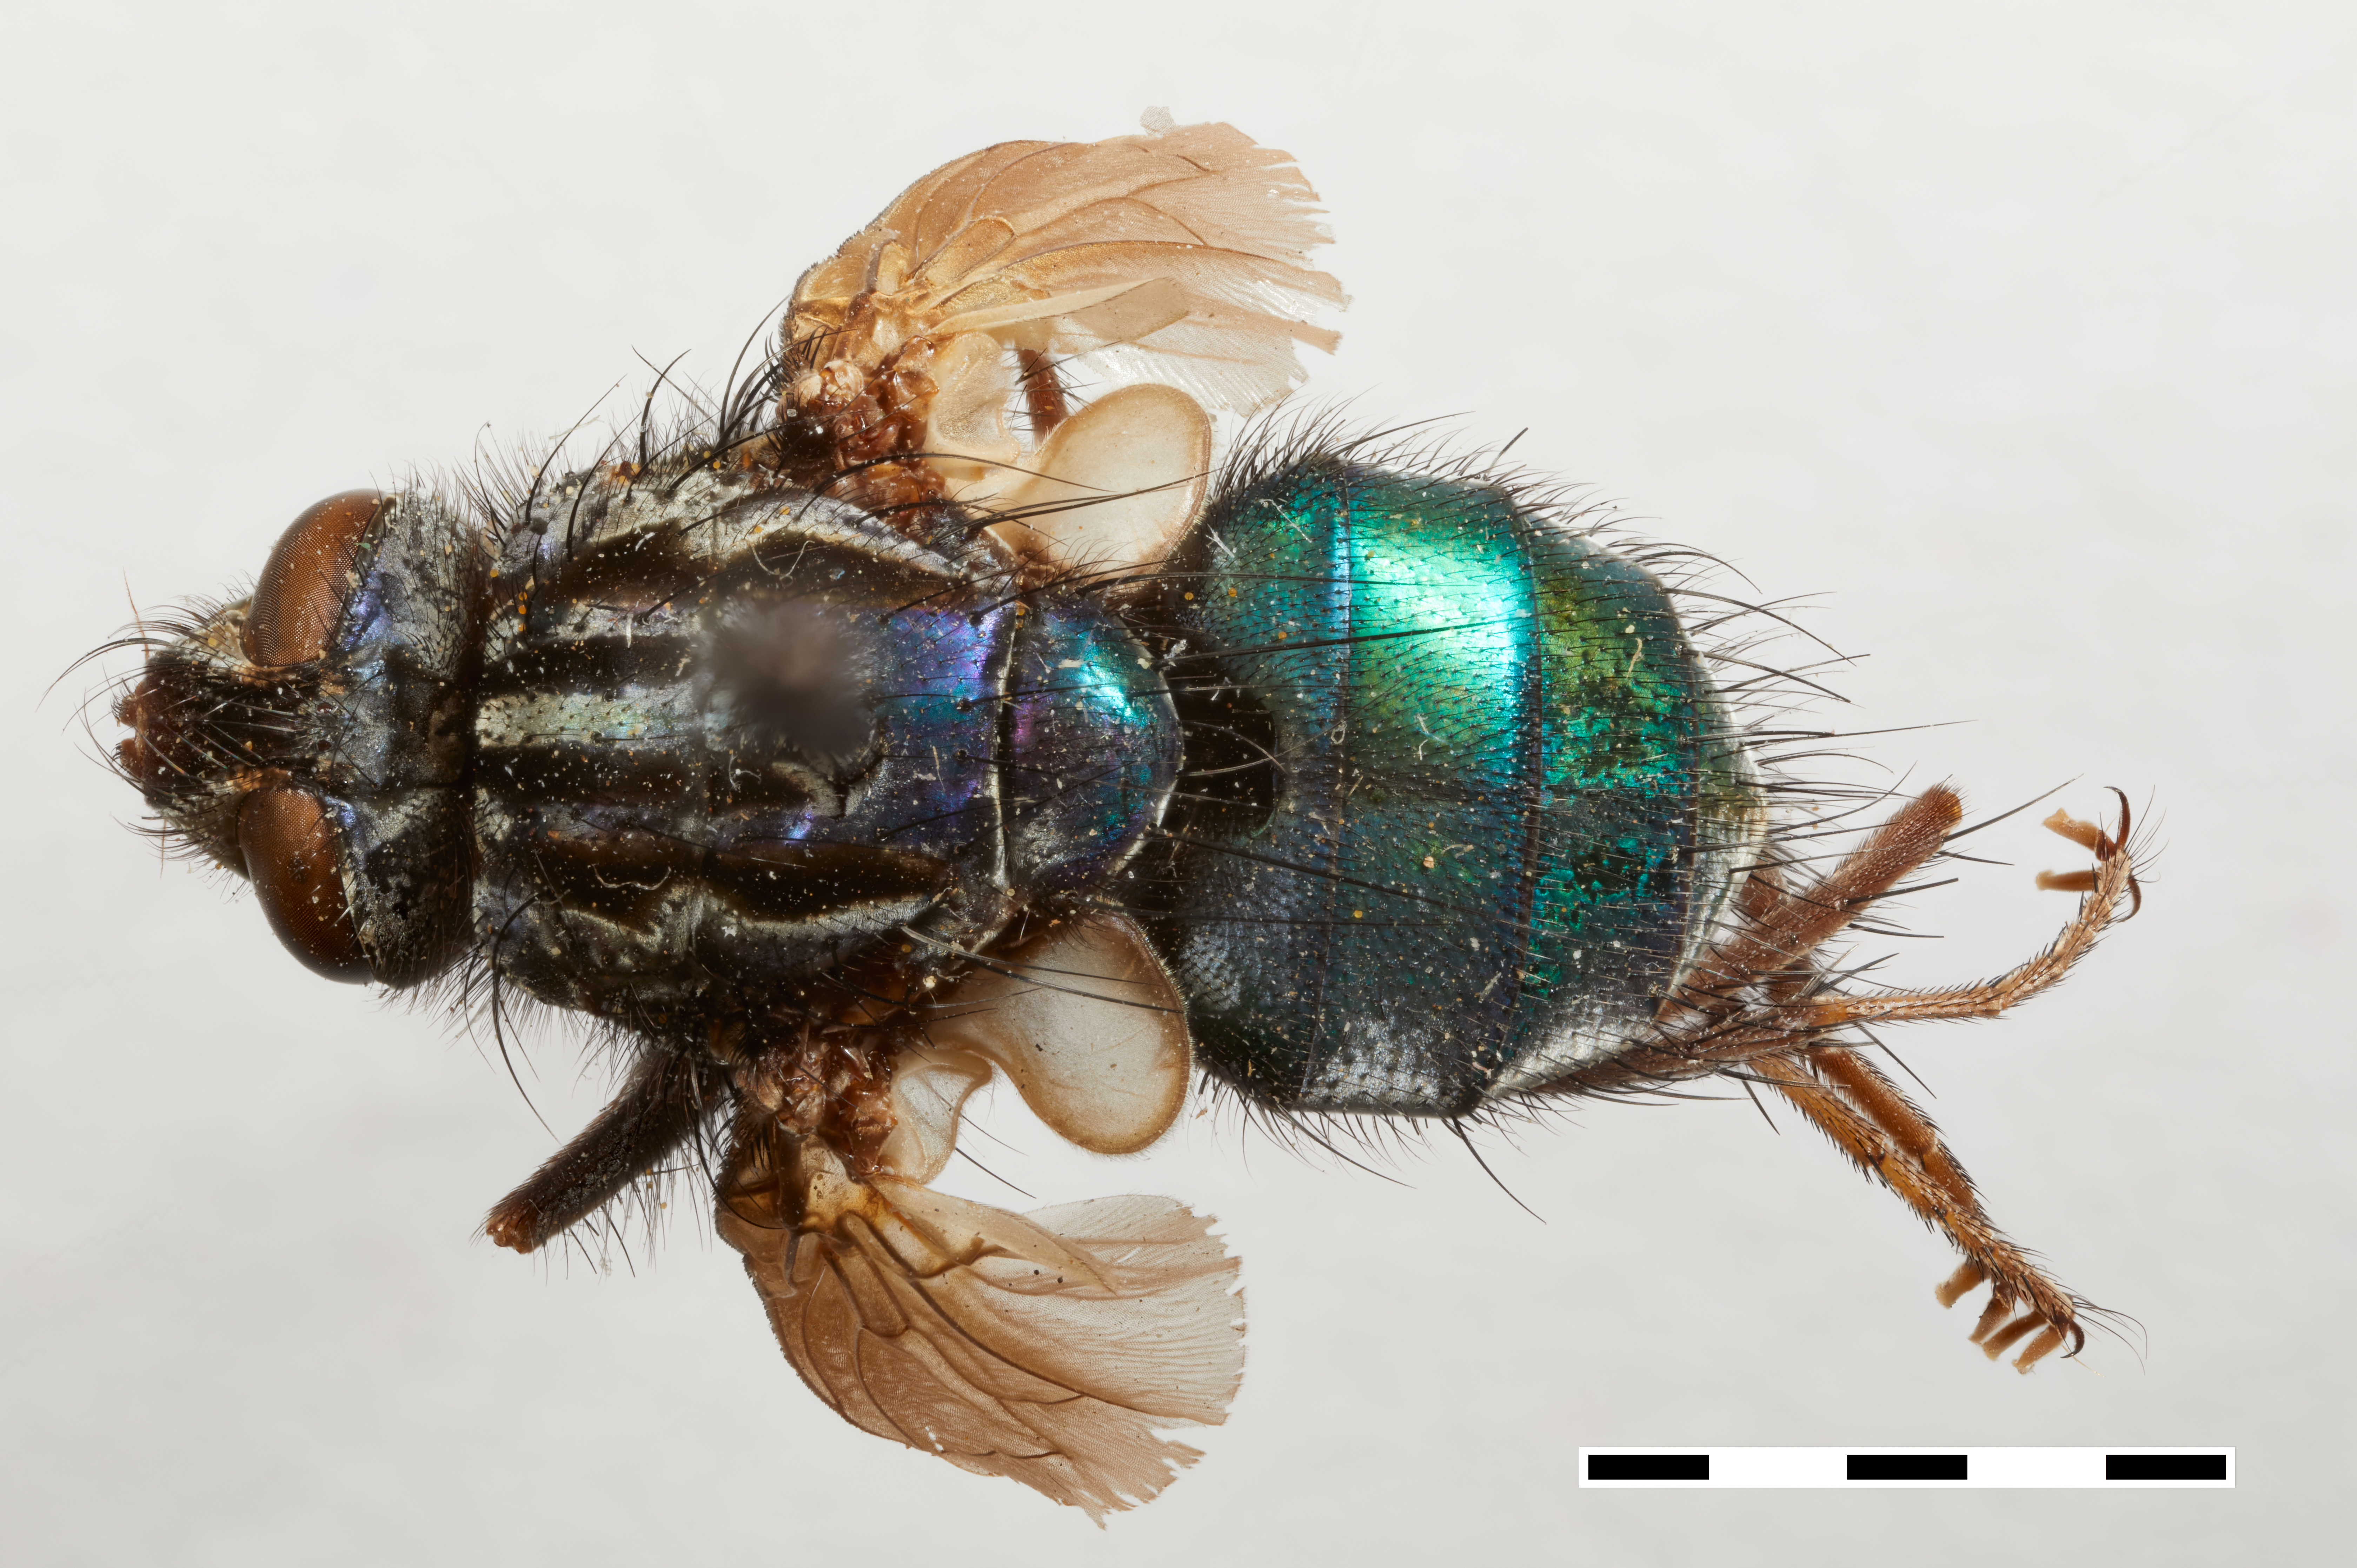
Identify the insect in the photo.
Oestropsis viridis
